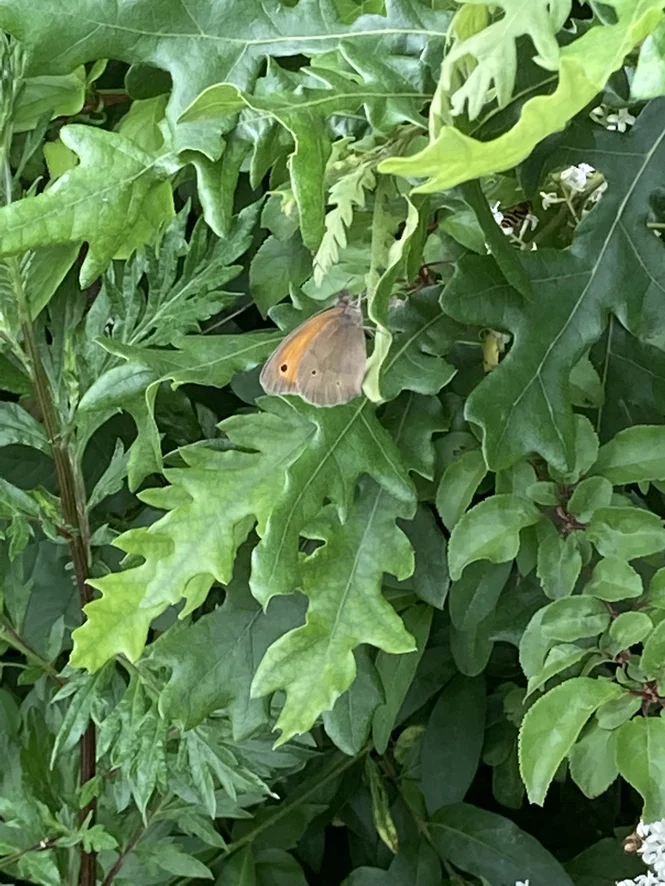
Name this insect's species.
Maniola jurtina
